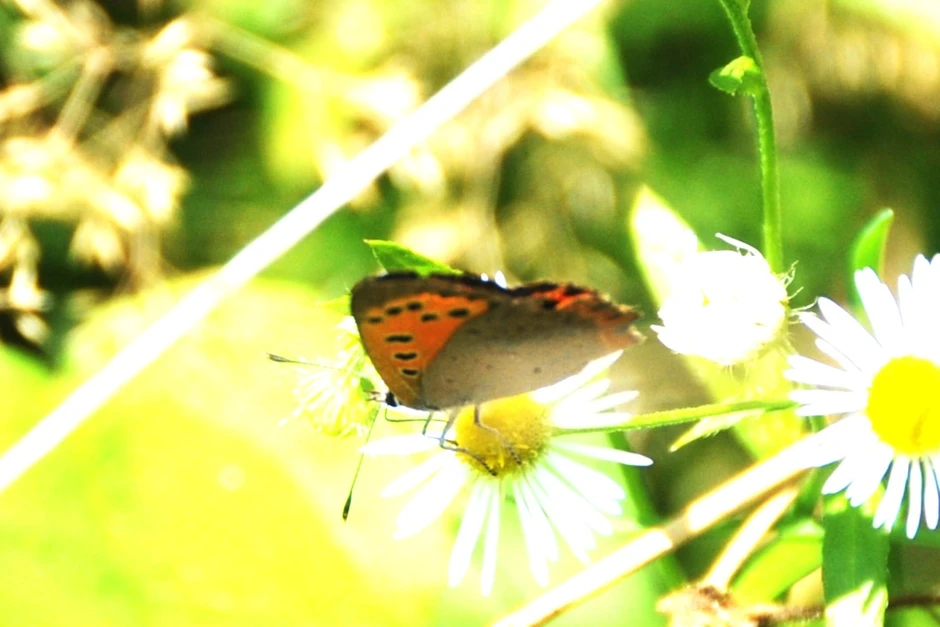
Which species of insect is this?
Lycaena phlaeas
